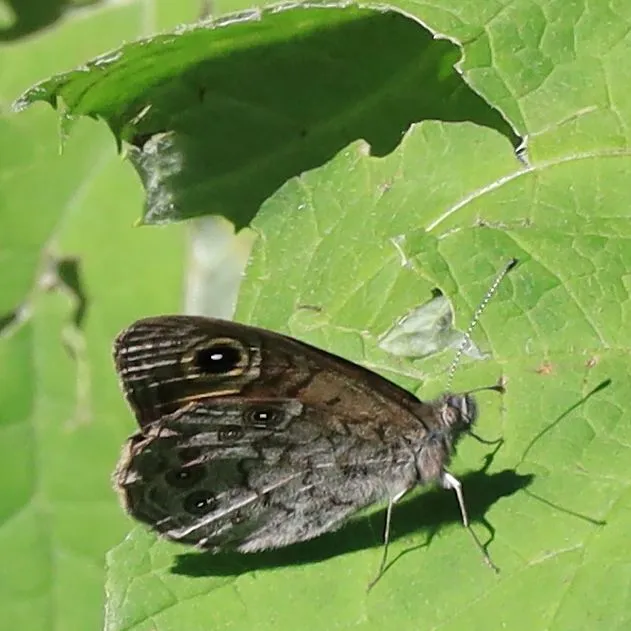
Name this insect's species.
Lasiommata maera (also Pararge maera)
